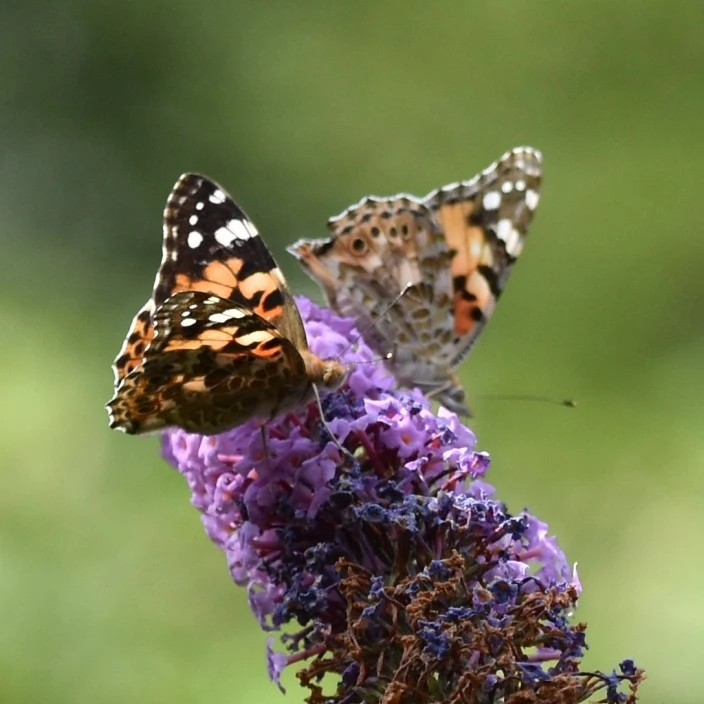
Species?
Vanessa cardui
